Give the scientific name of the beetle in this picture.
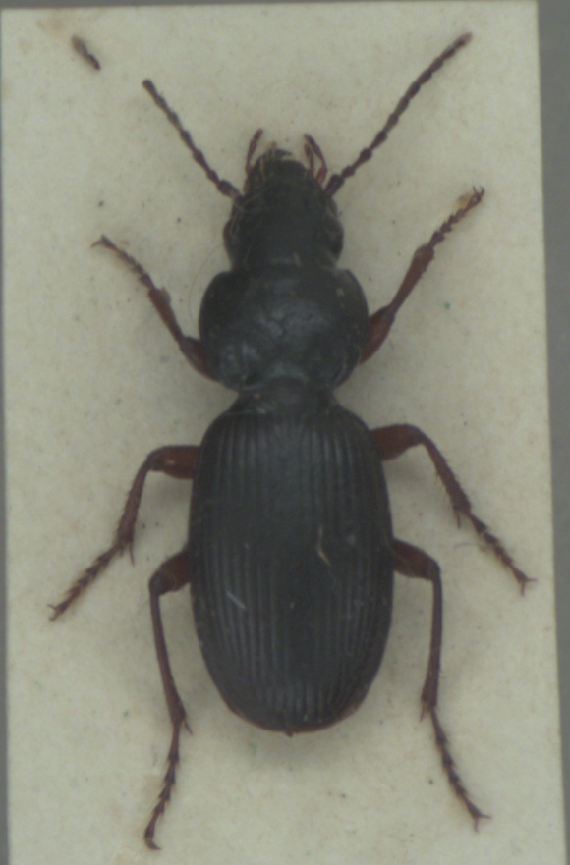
Pterostichus madidus
